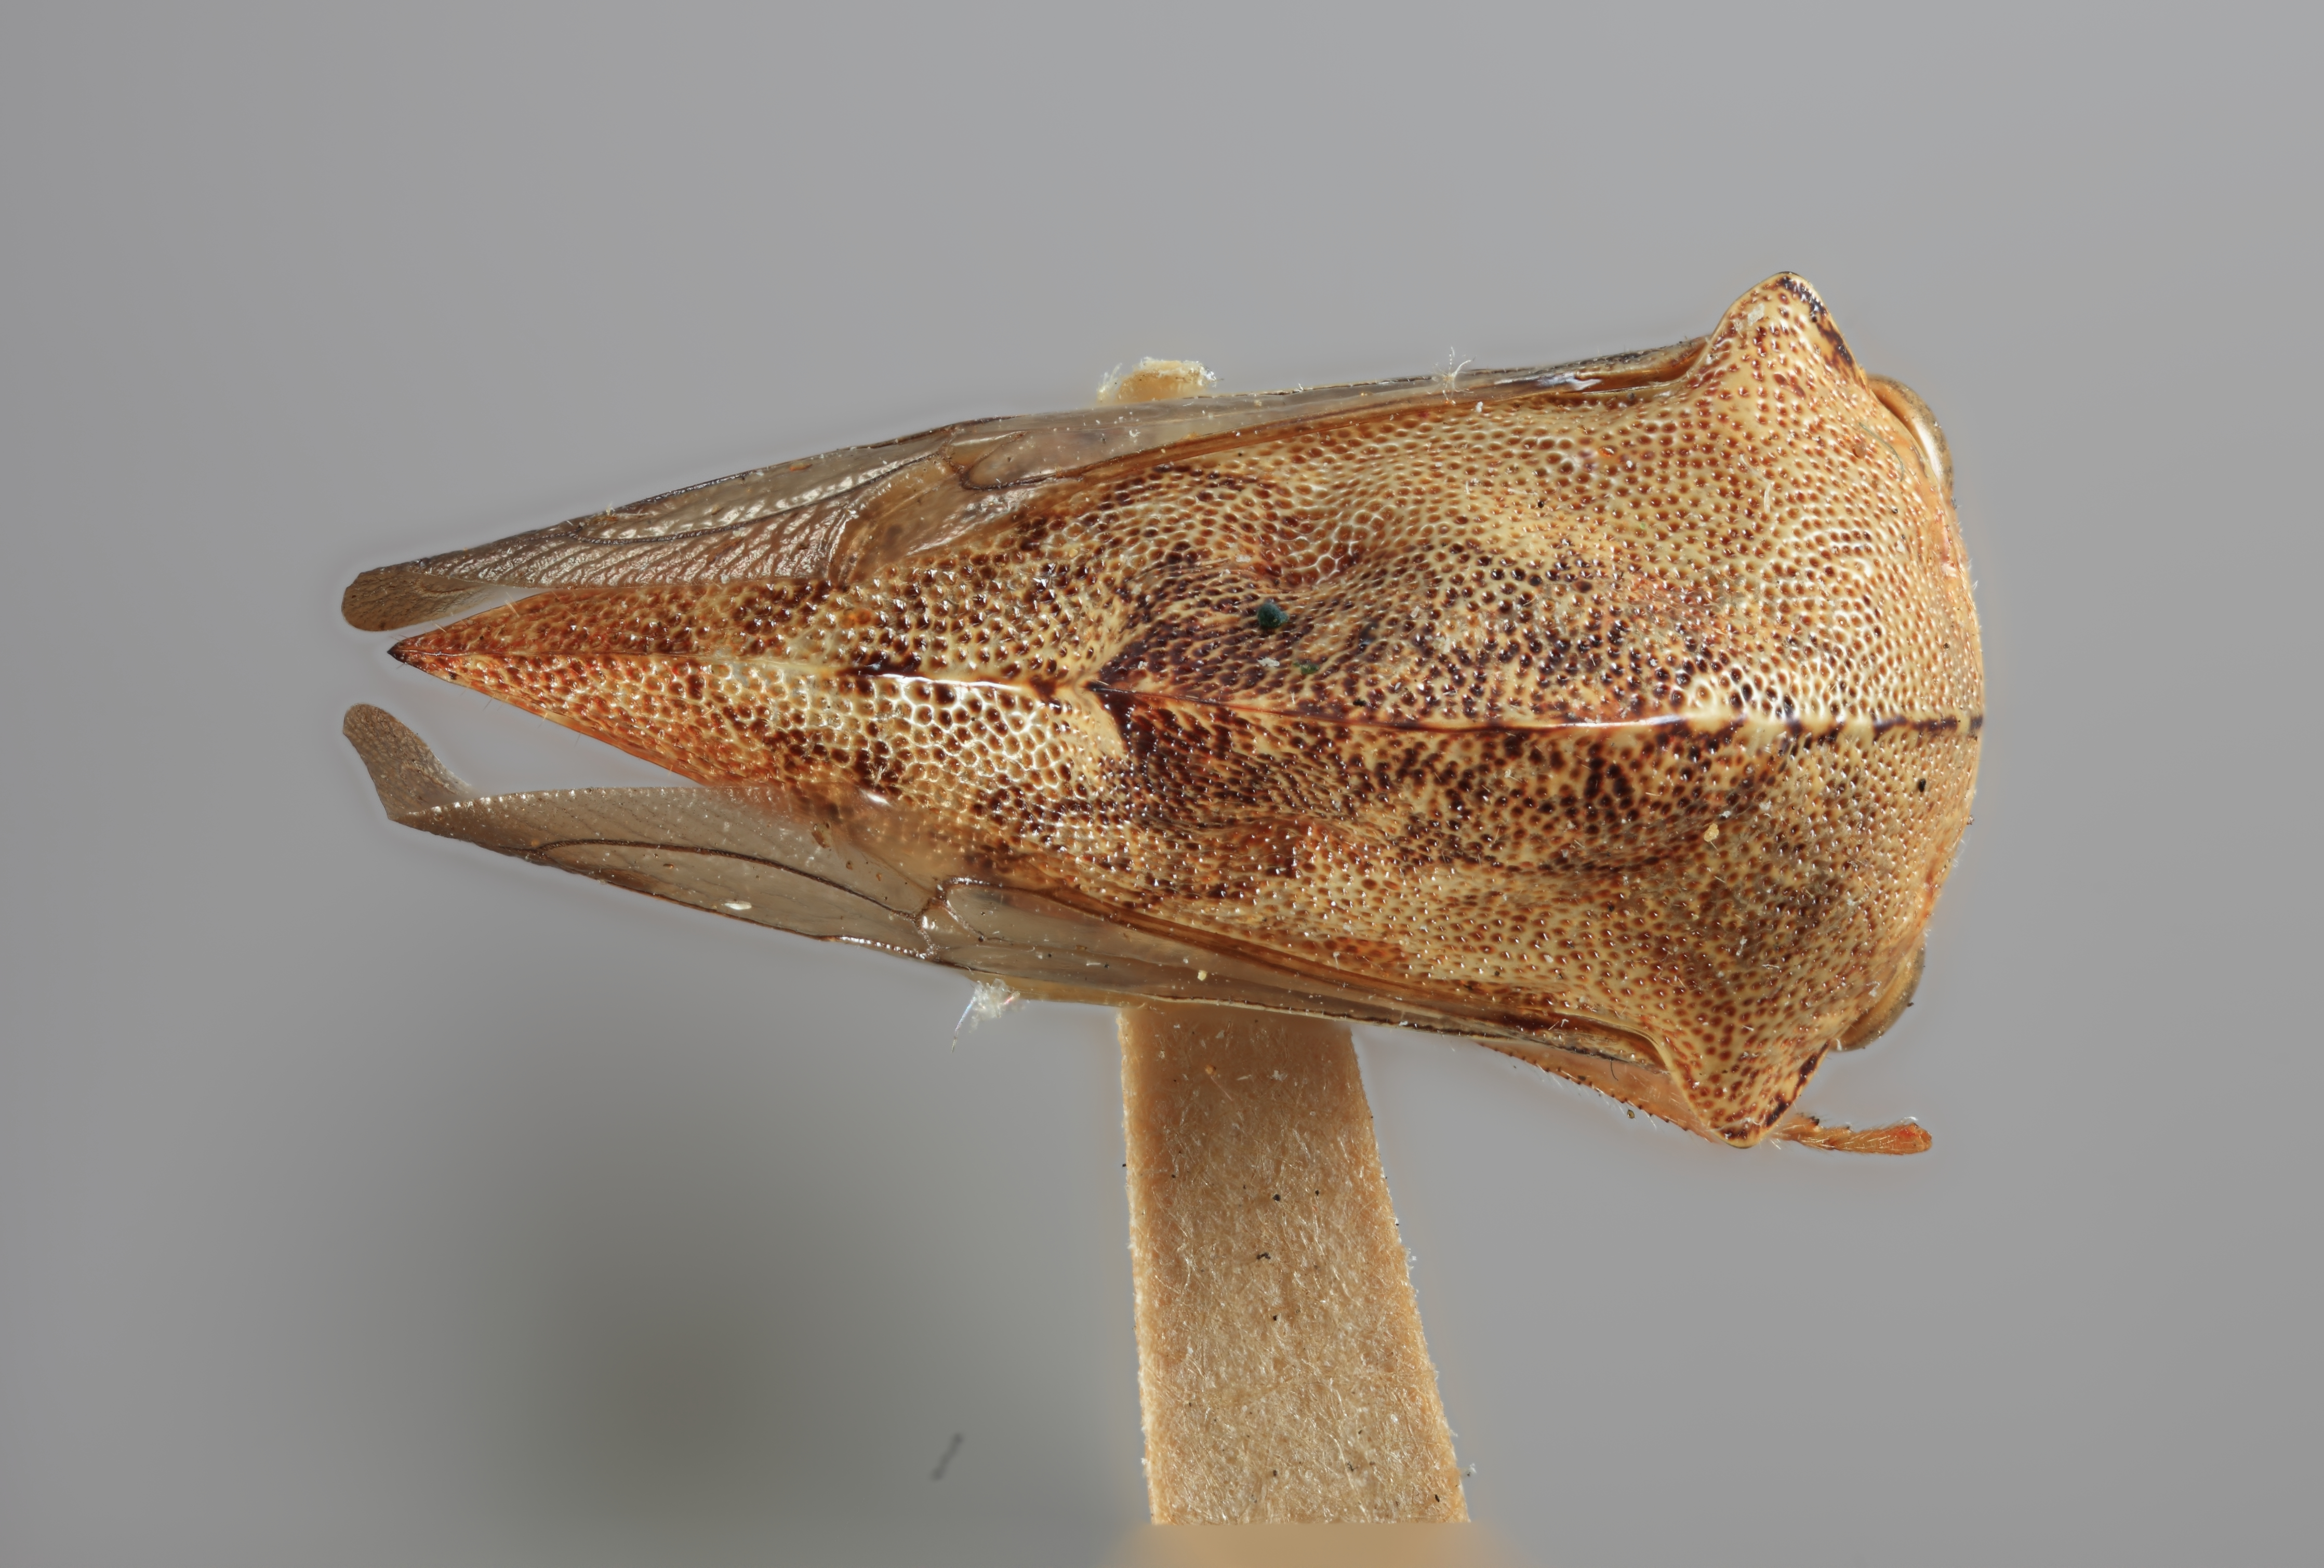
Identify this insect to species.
Telamona vestita
